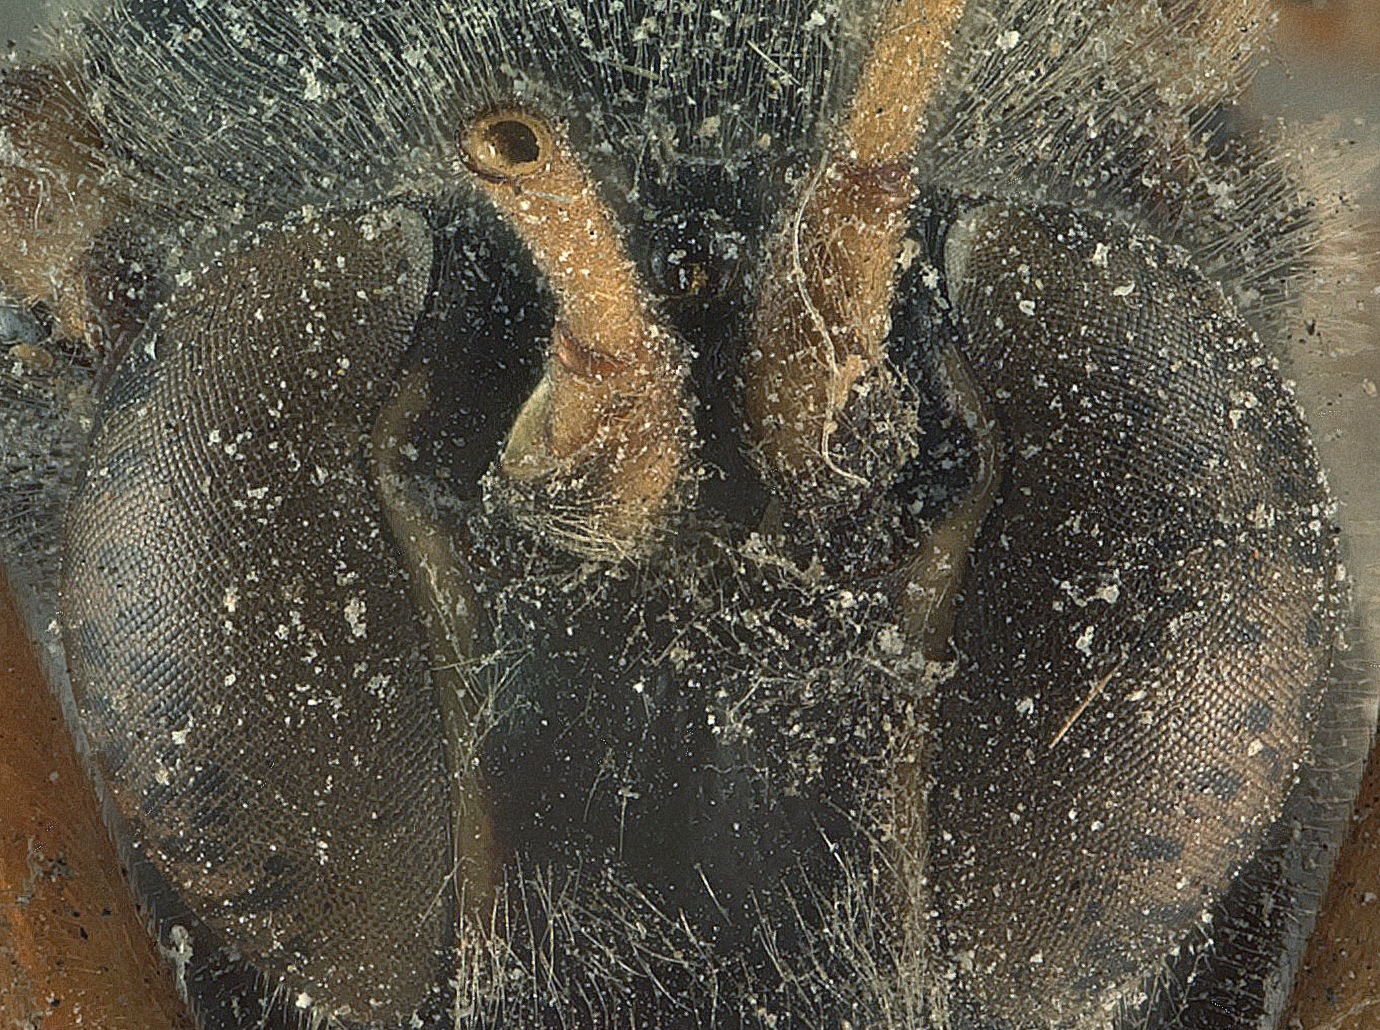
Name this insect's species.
Apechthis orbitalis
